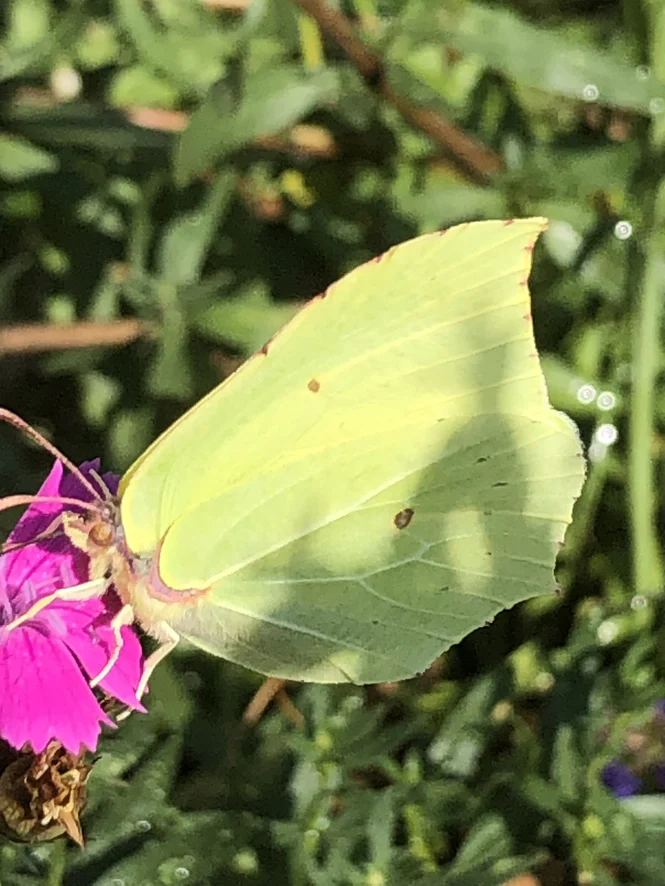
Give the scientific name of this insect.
Gonepteryx rhamni
